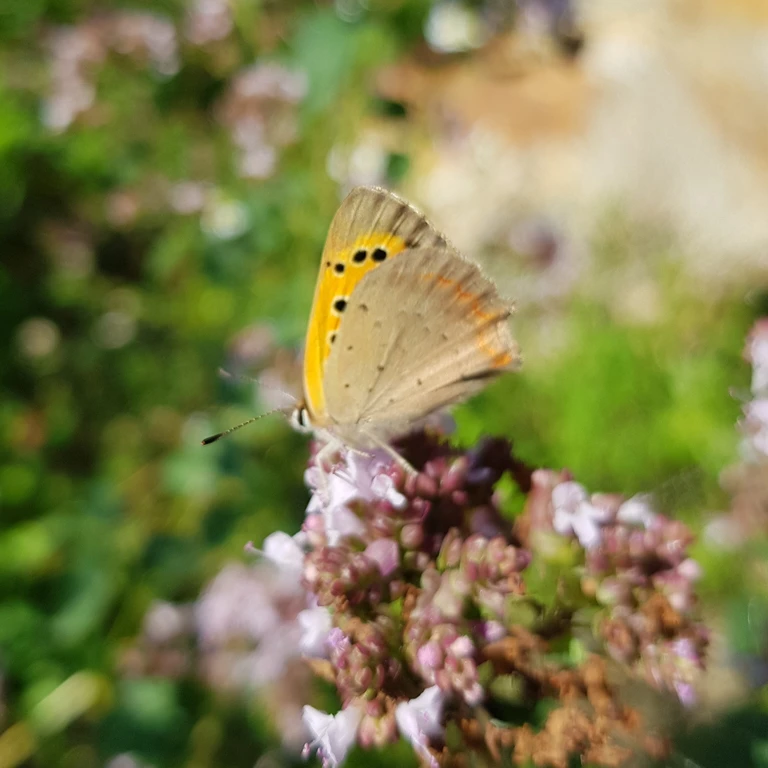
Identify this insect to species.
Lycaena phlaeas
